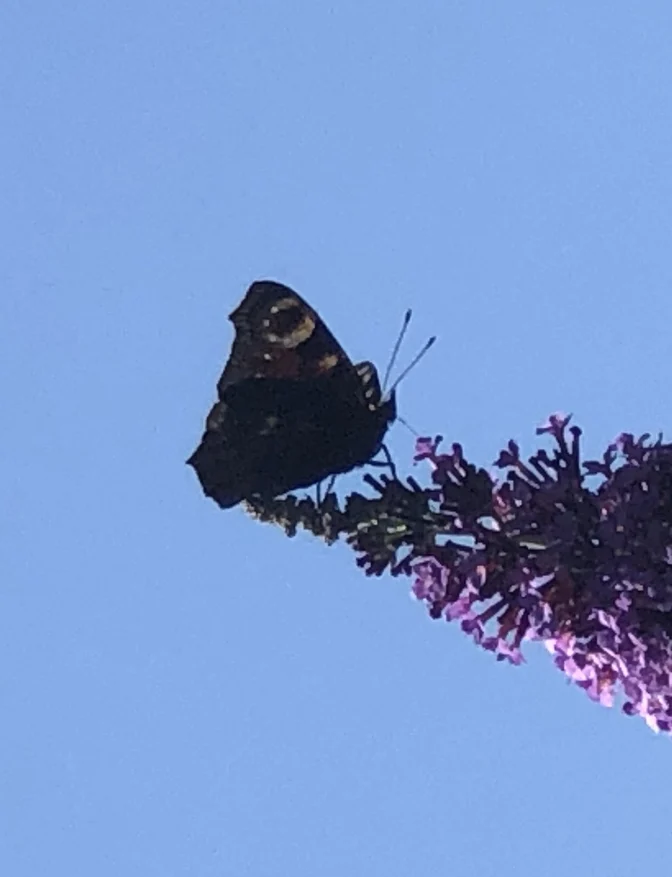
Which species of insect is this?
Aglais io
